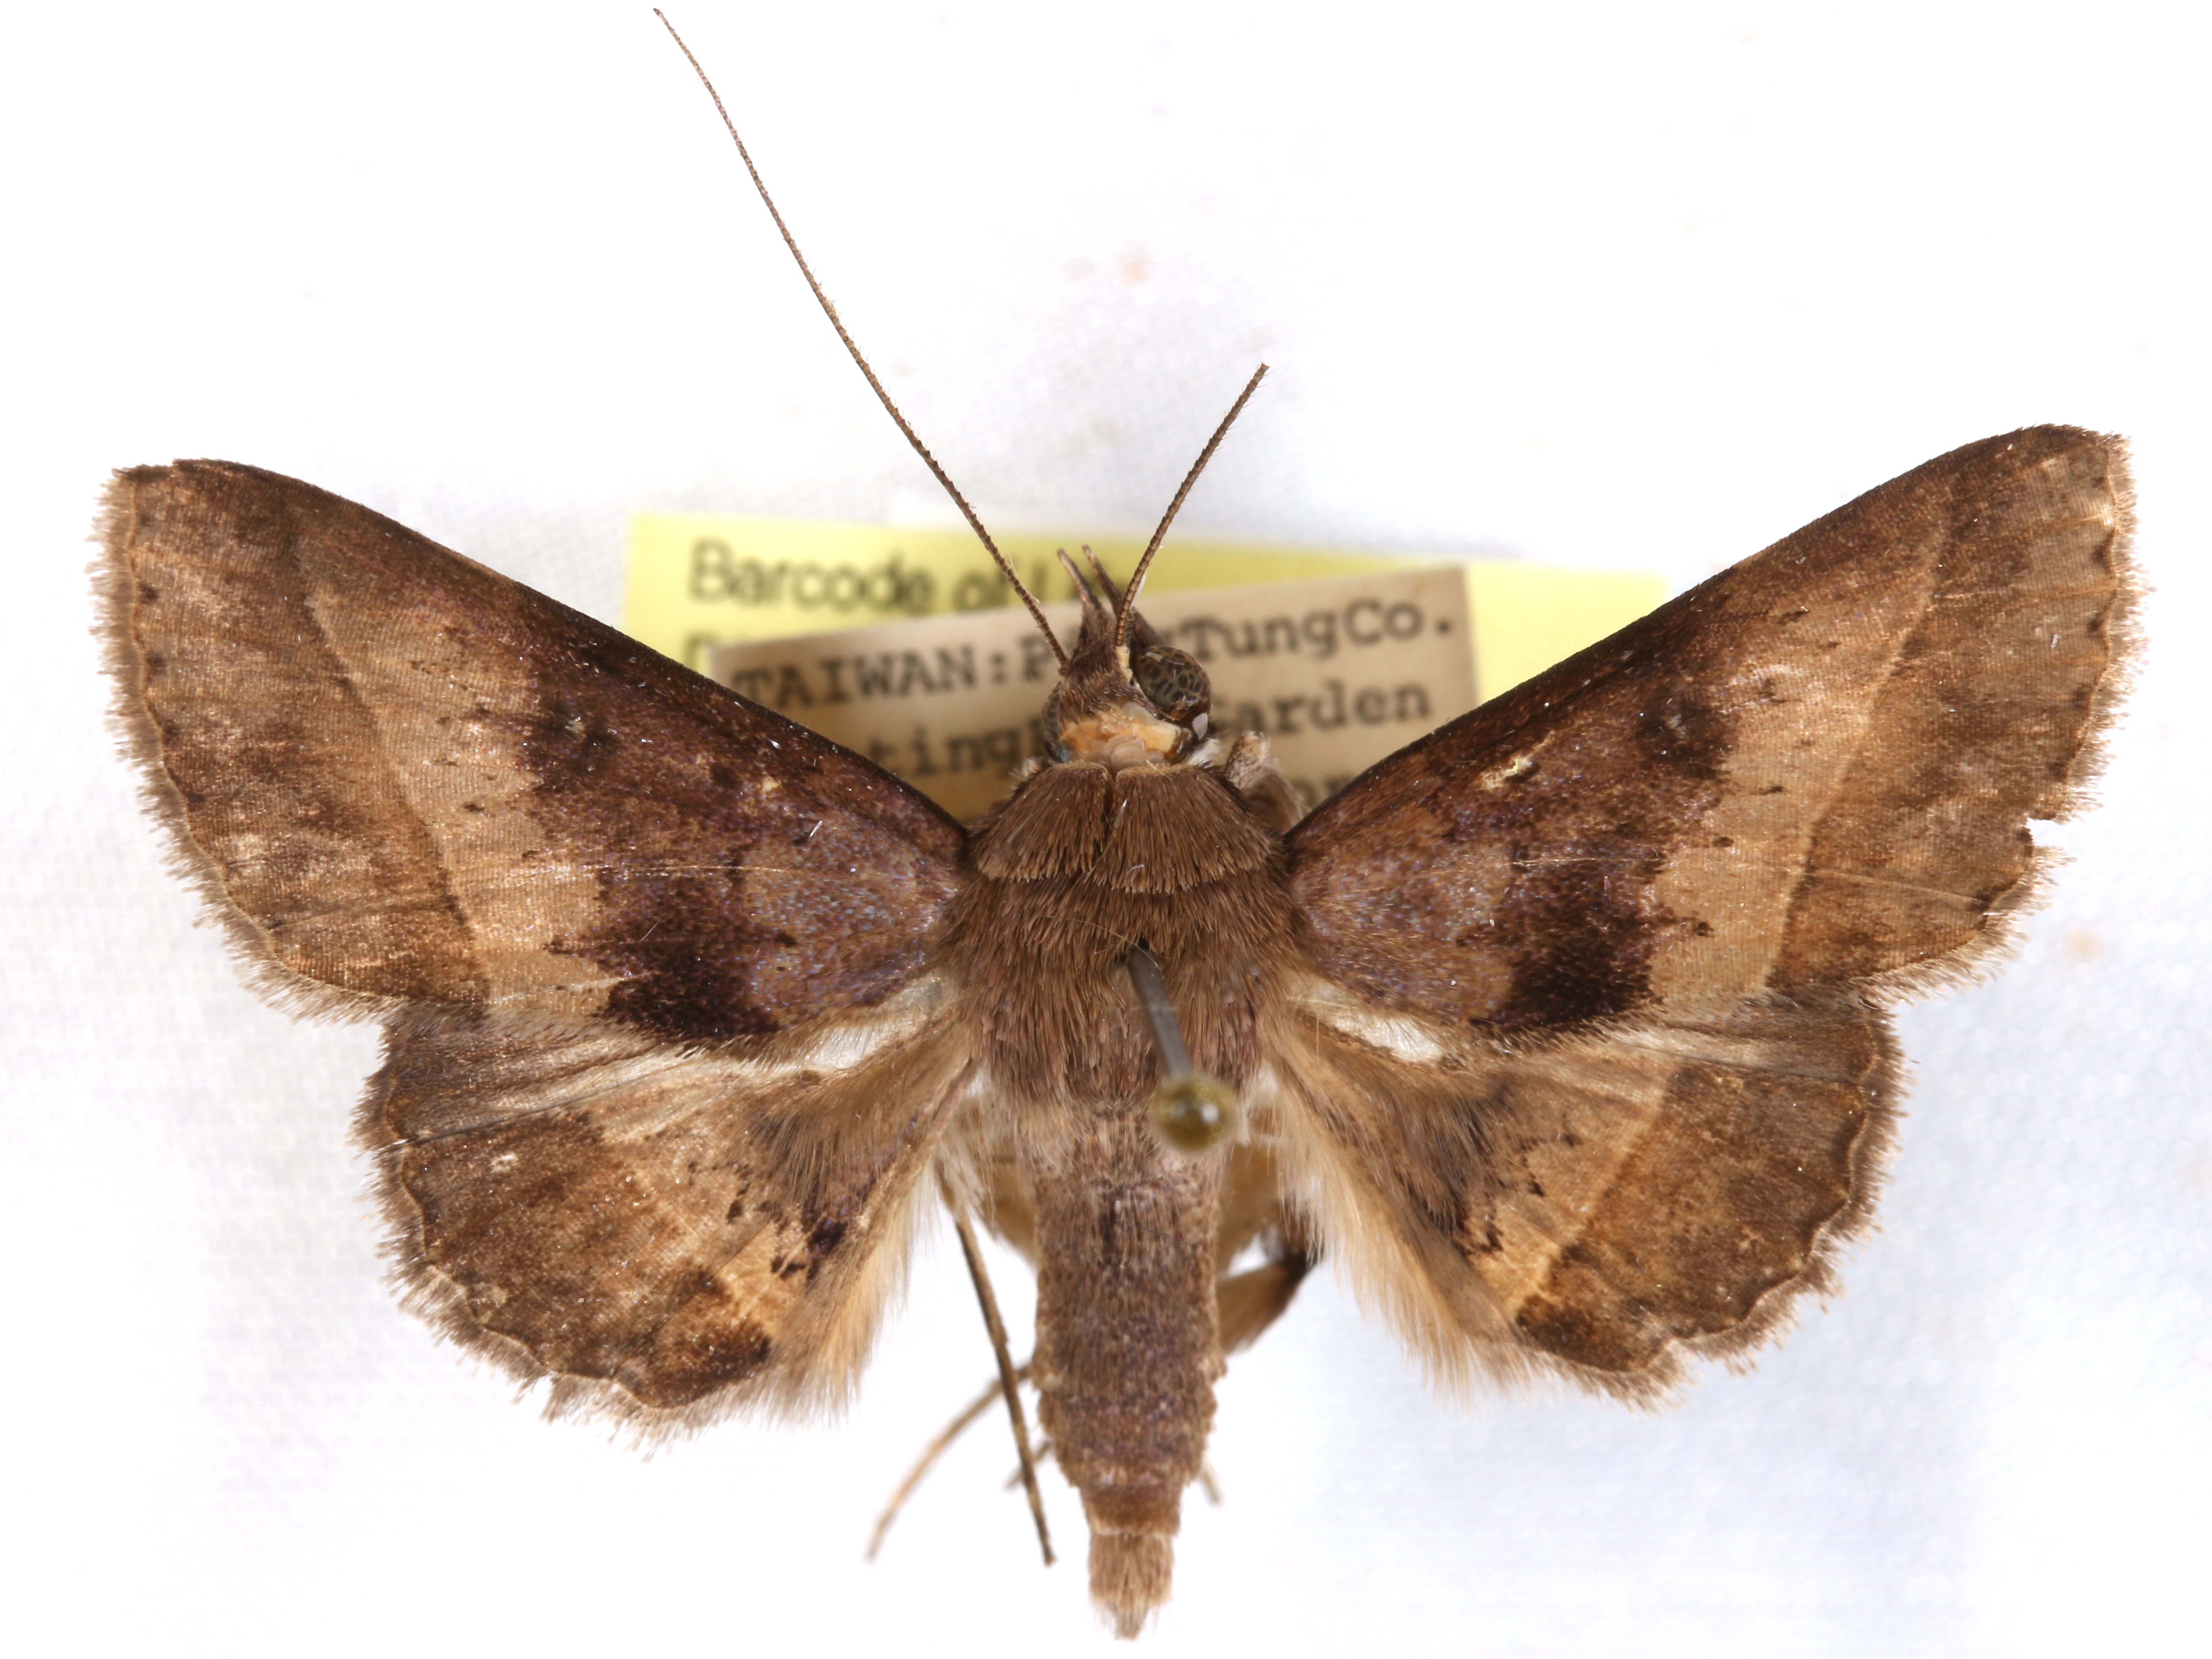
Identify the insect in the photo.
Hypospila bolinoides
